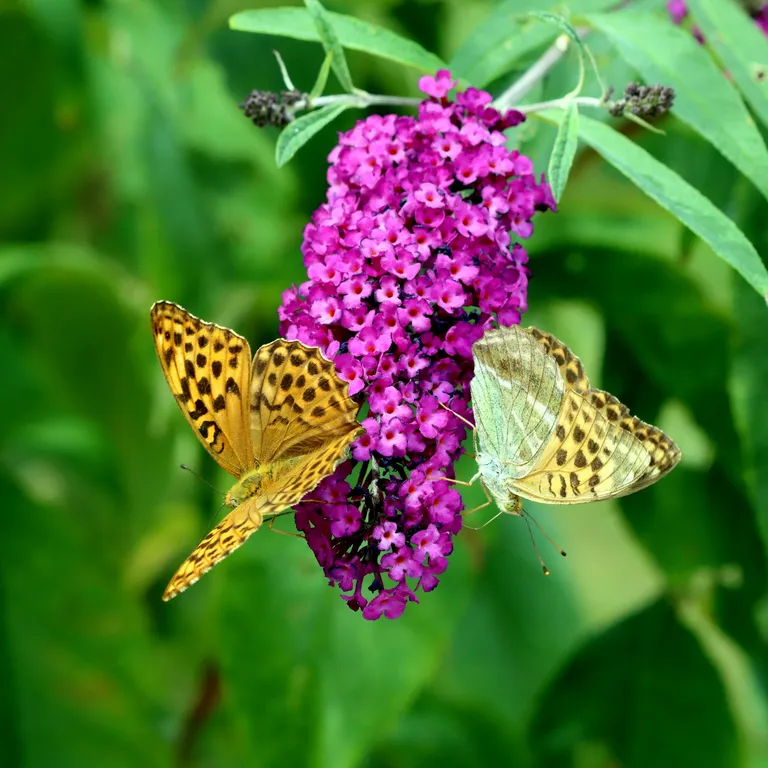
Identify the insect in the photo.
Argynnis paphia
